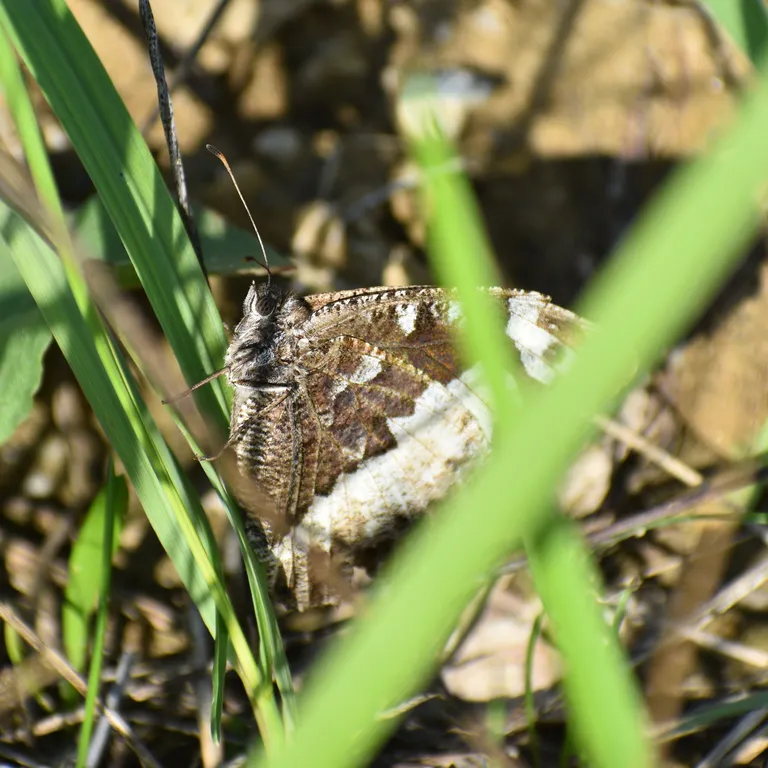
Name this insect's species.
Brintesia circe
